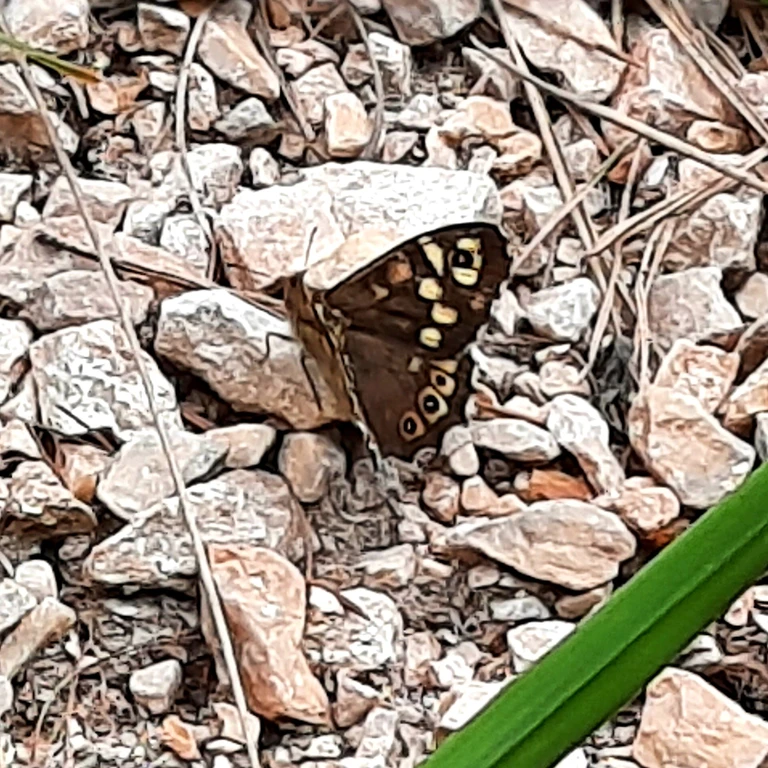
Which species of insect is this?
Pararge aegeria
